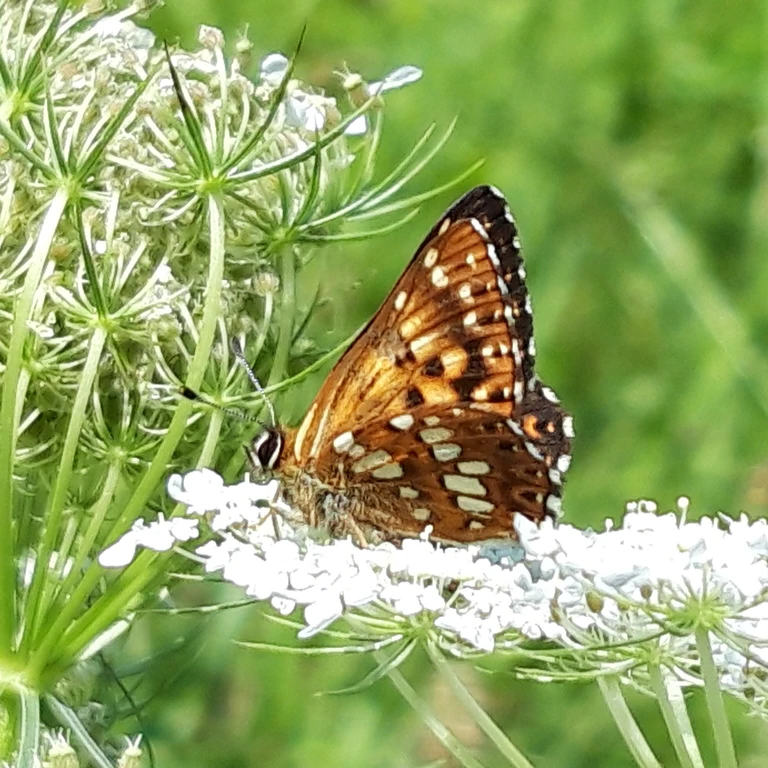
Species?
Hamearis lucina
